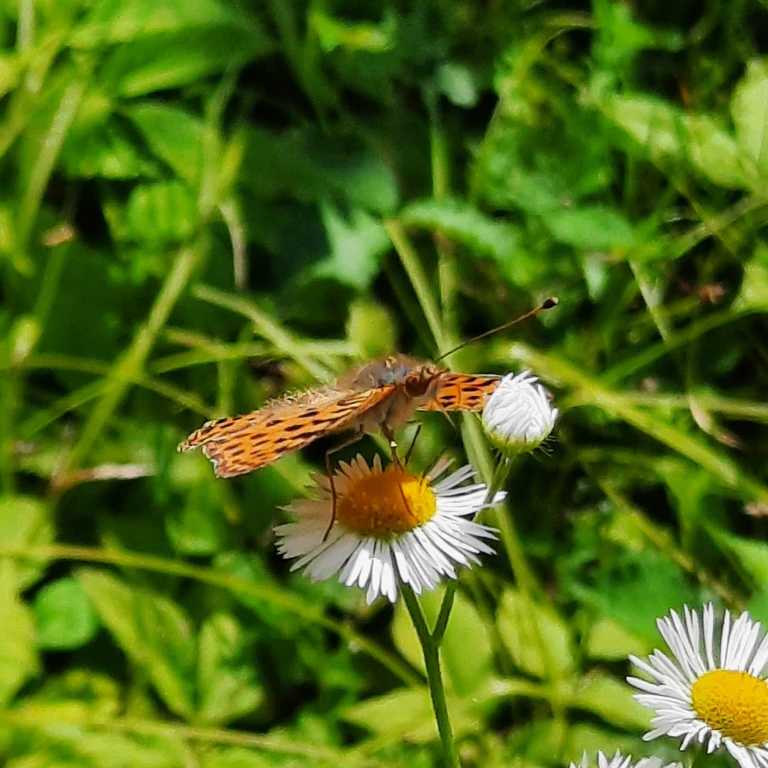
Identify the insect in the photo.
Issoria lathonia
